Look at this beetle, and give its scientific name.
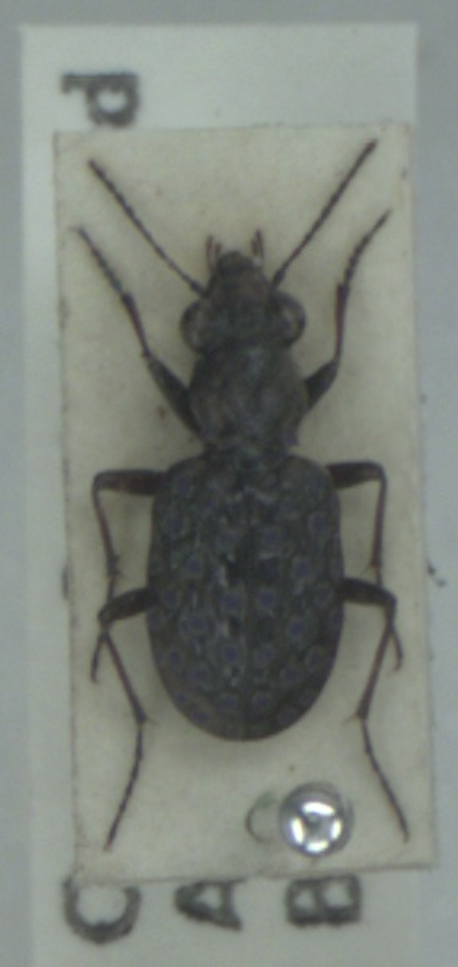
Elaphrus cupreus
